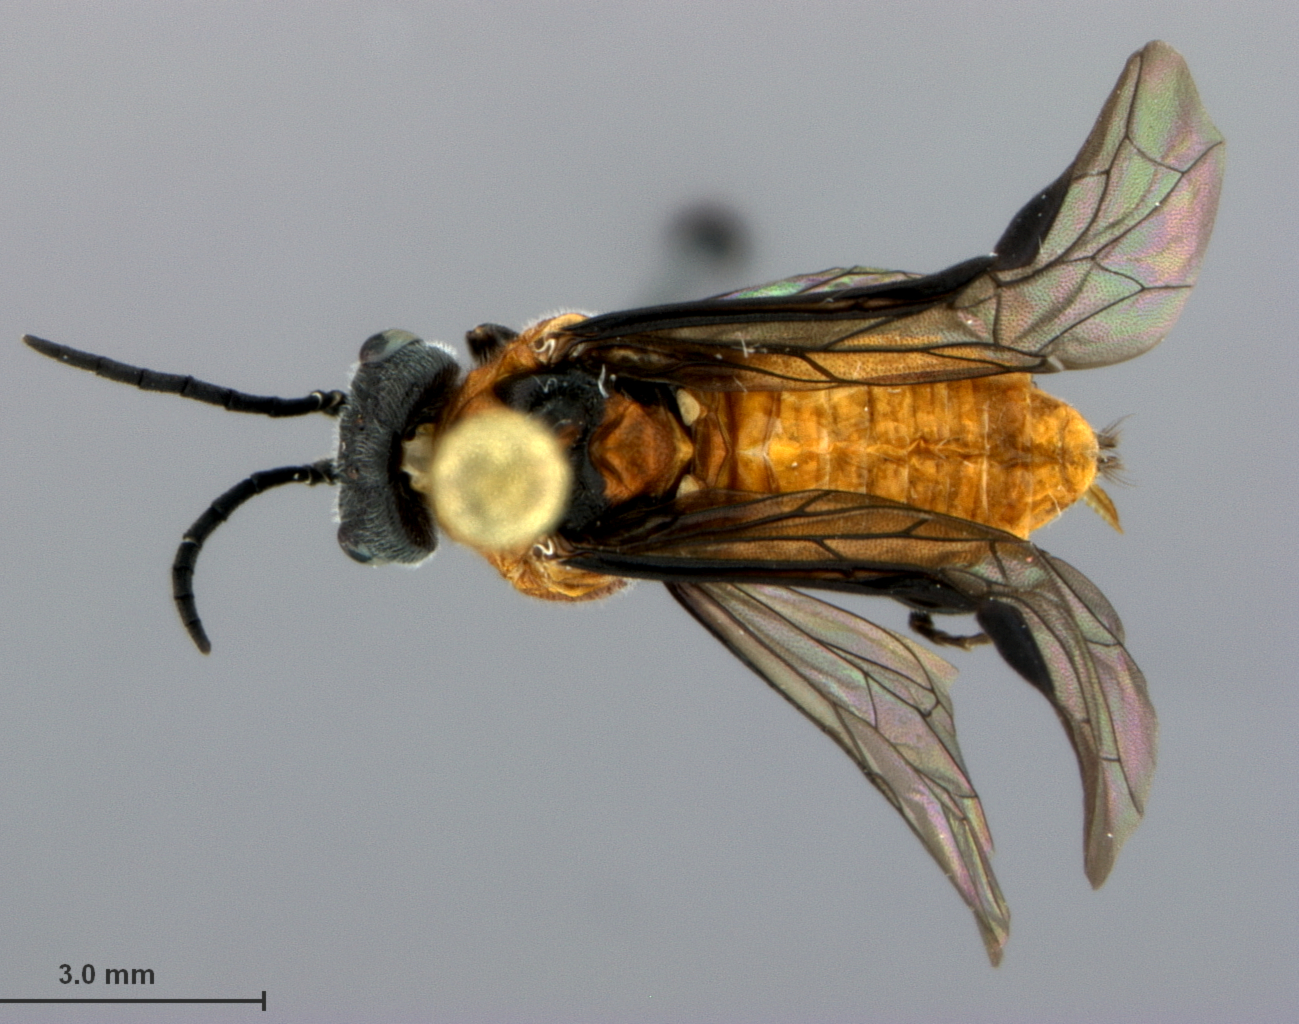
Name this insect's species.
Dolerus klokeorum
